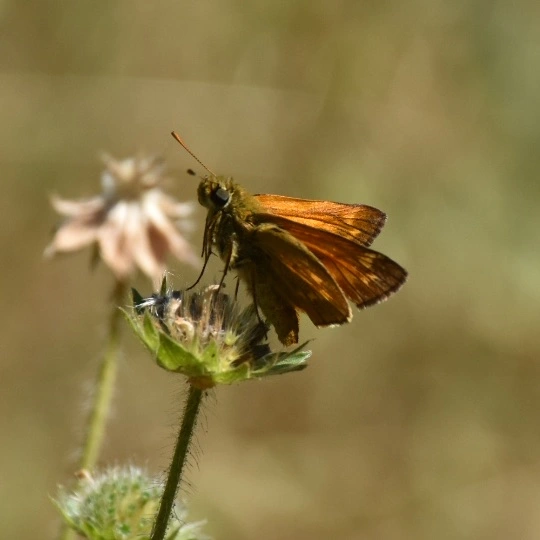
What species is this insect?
Ochlodes sylvanus (also Ochlodes venata)
